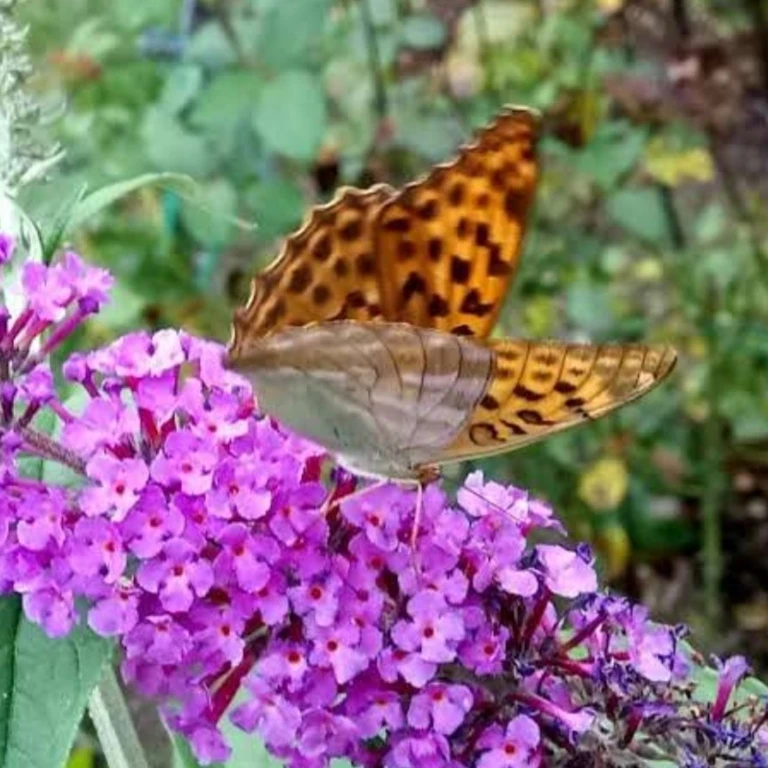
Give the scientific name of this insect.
Argynnis paphia
